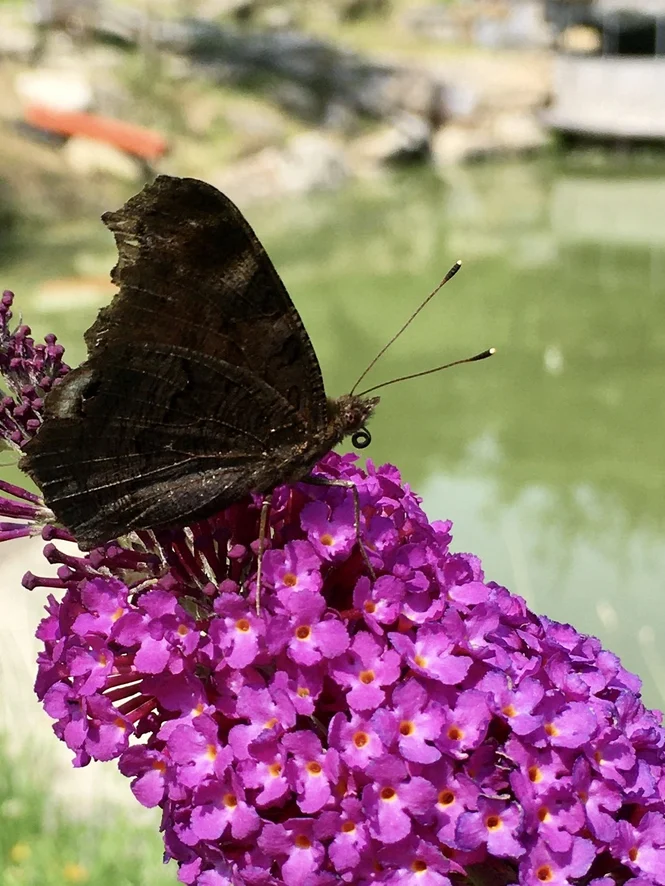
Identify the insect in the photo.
Aglais io
